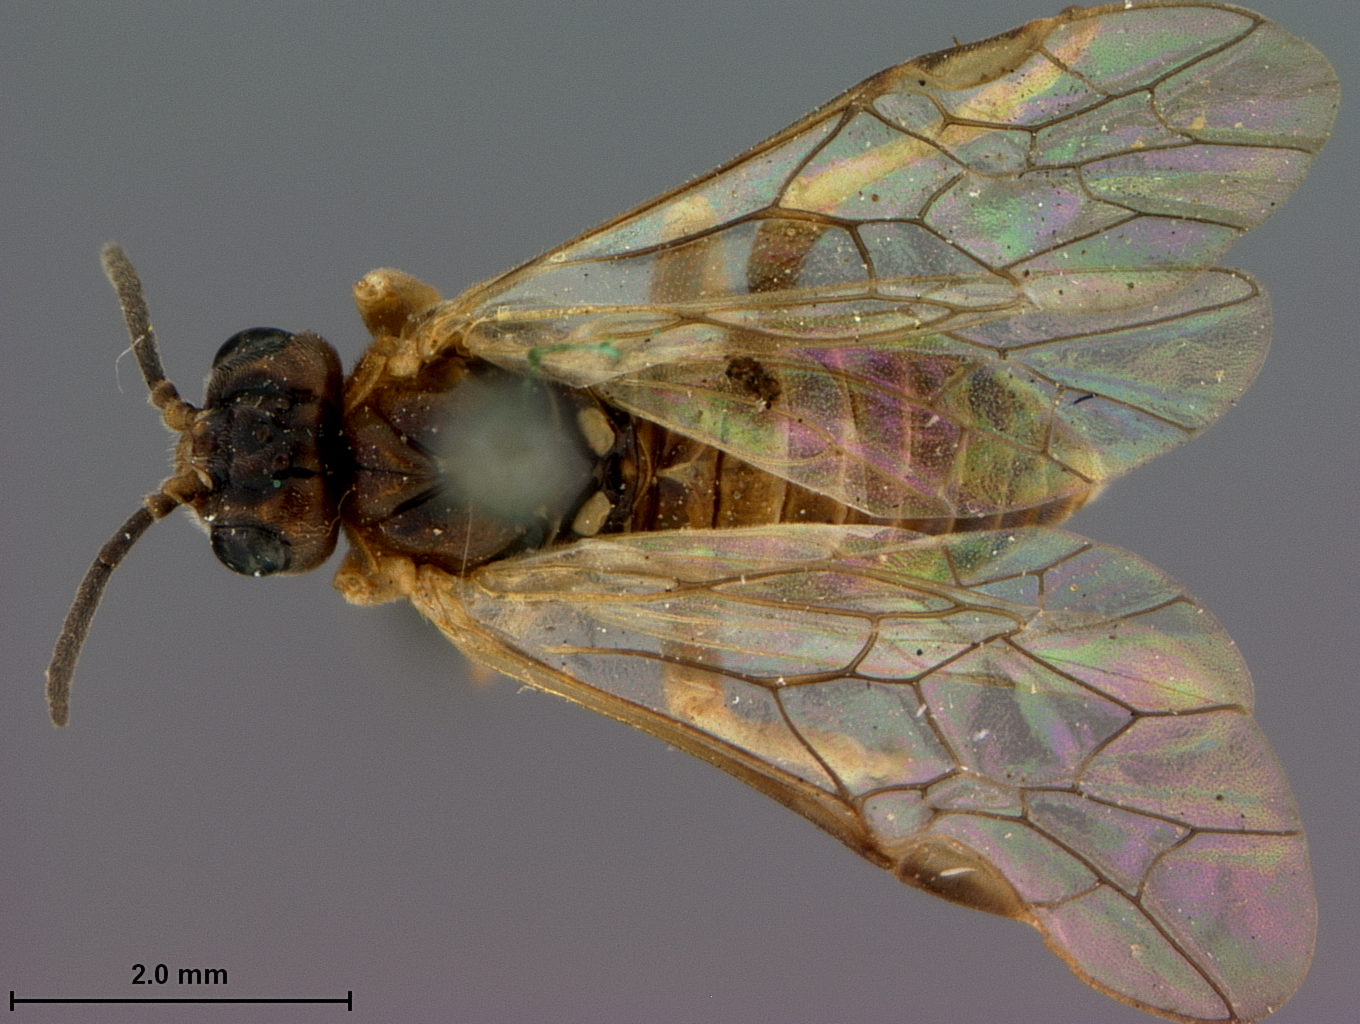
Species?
Lycaota sissipes
